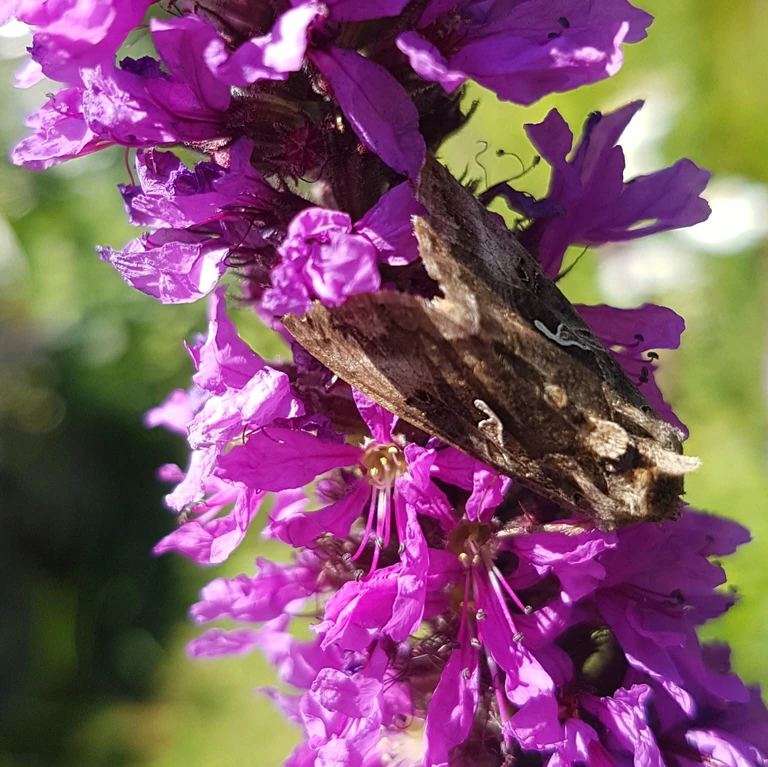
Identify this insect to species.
Autographa gamma
